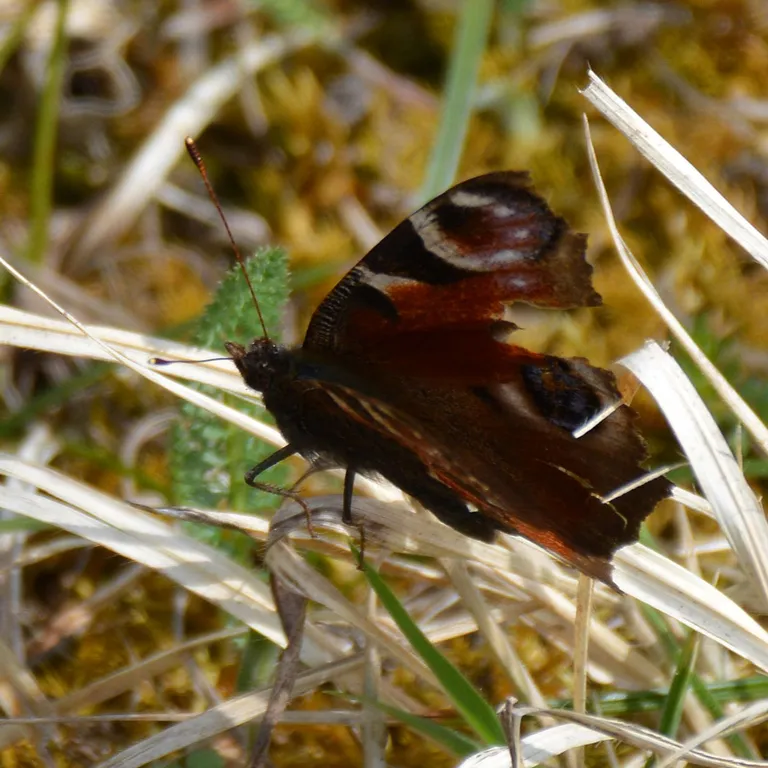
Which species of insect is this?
Aglais io
